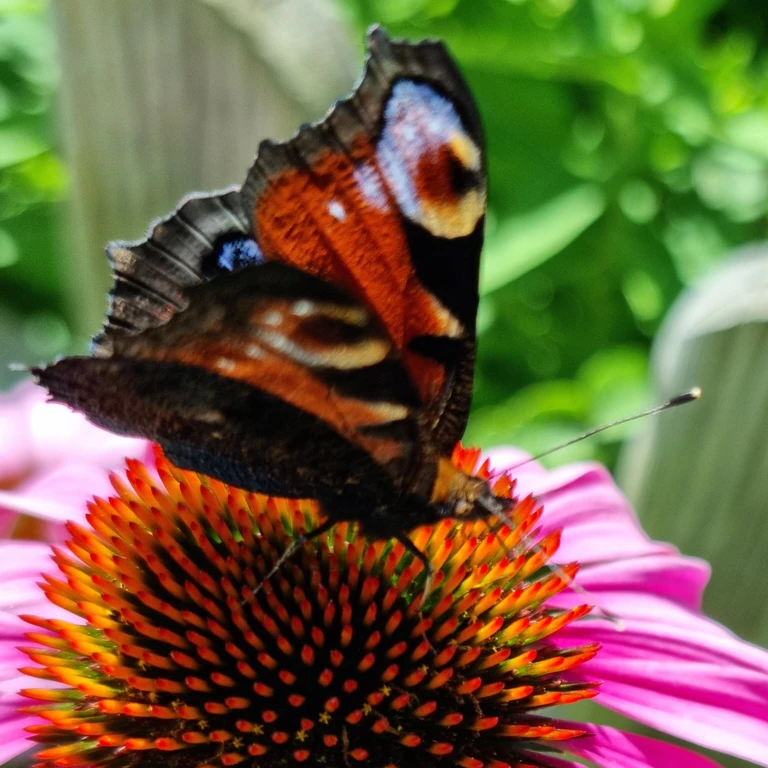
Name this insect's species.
Aglais io
